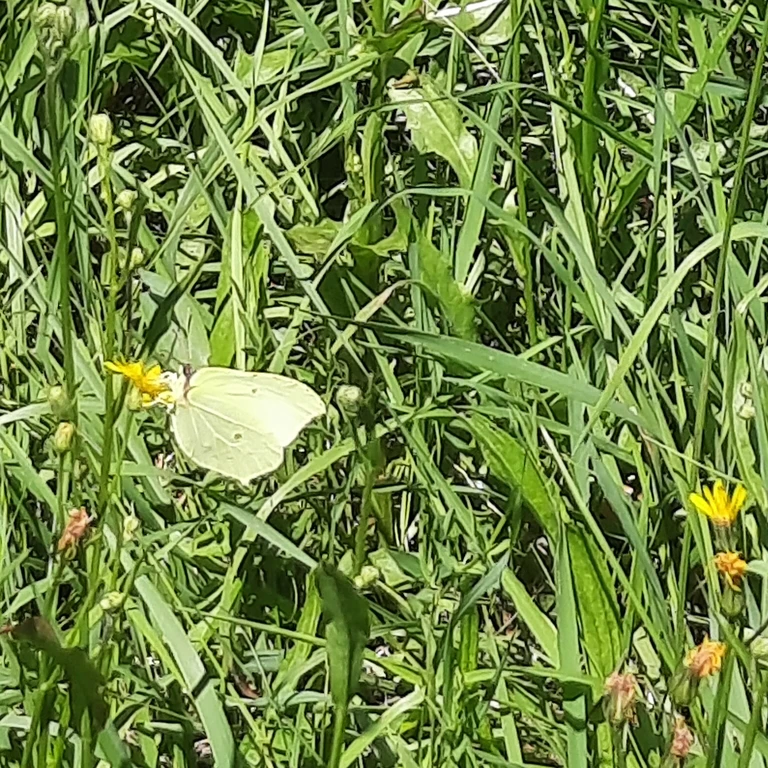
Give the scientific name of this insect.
Gonepteryx rhamni
